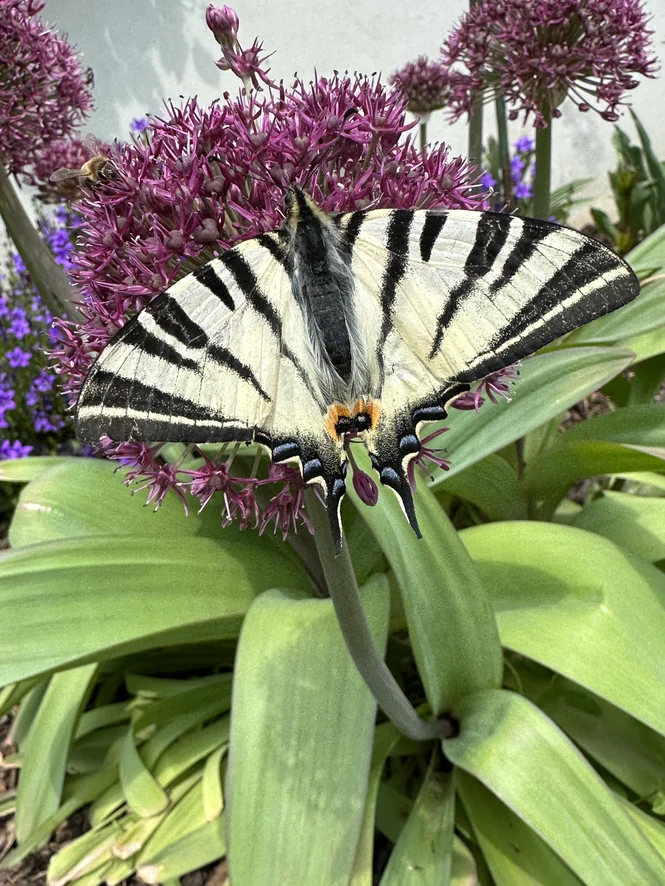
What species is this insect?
Iphiclides podalirius
